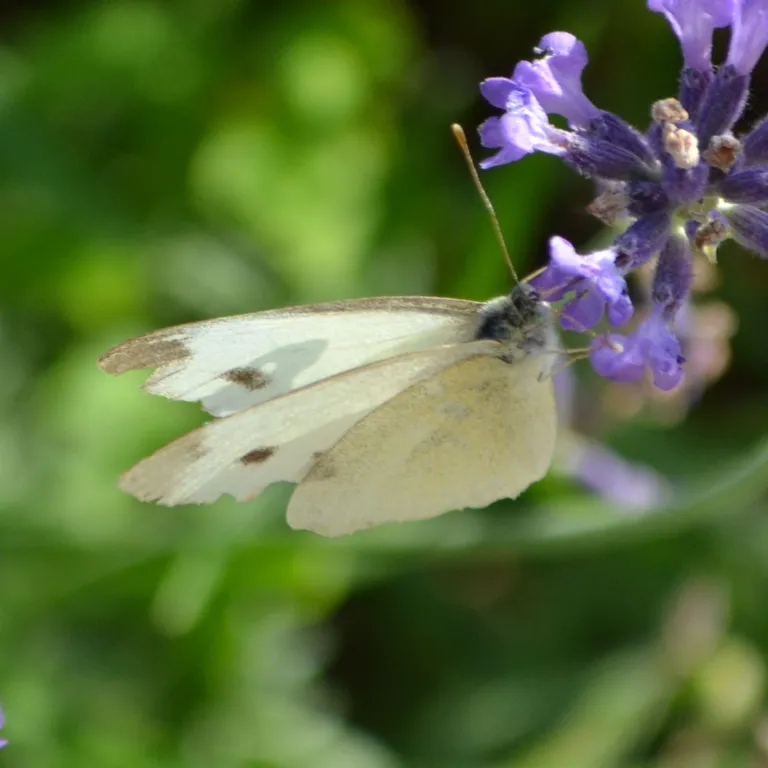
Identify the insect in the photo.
Pieris mannii
